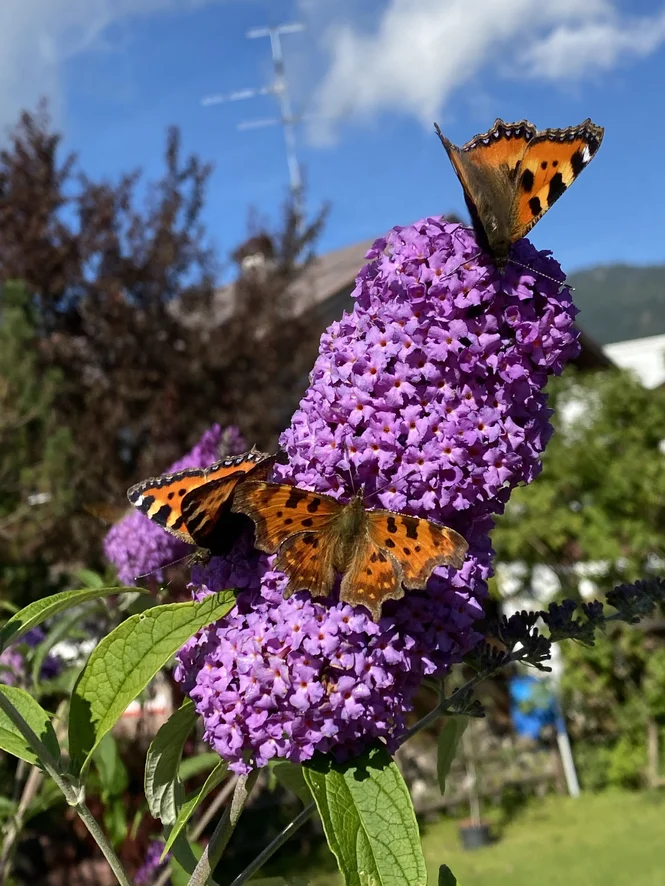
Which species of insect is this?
Polygonia c-album
